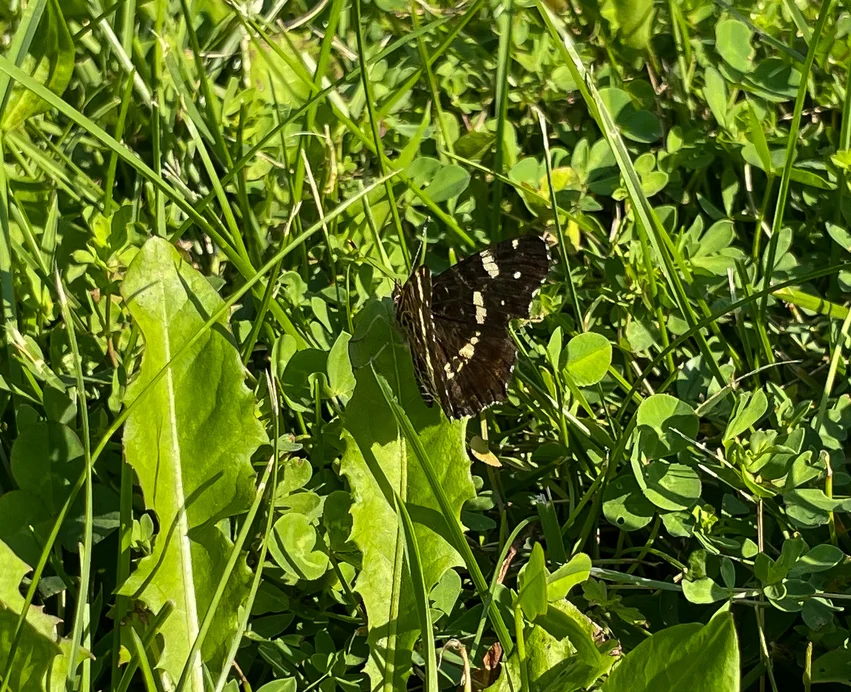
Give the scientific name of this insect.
Araschnia levana
